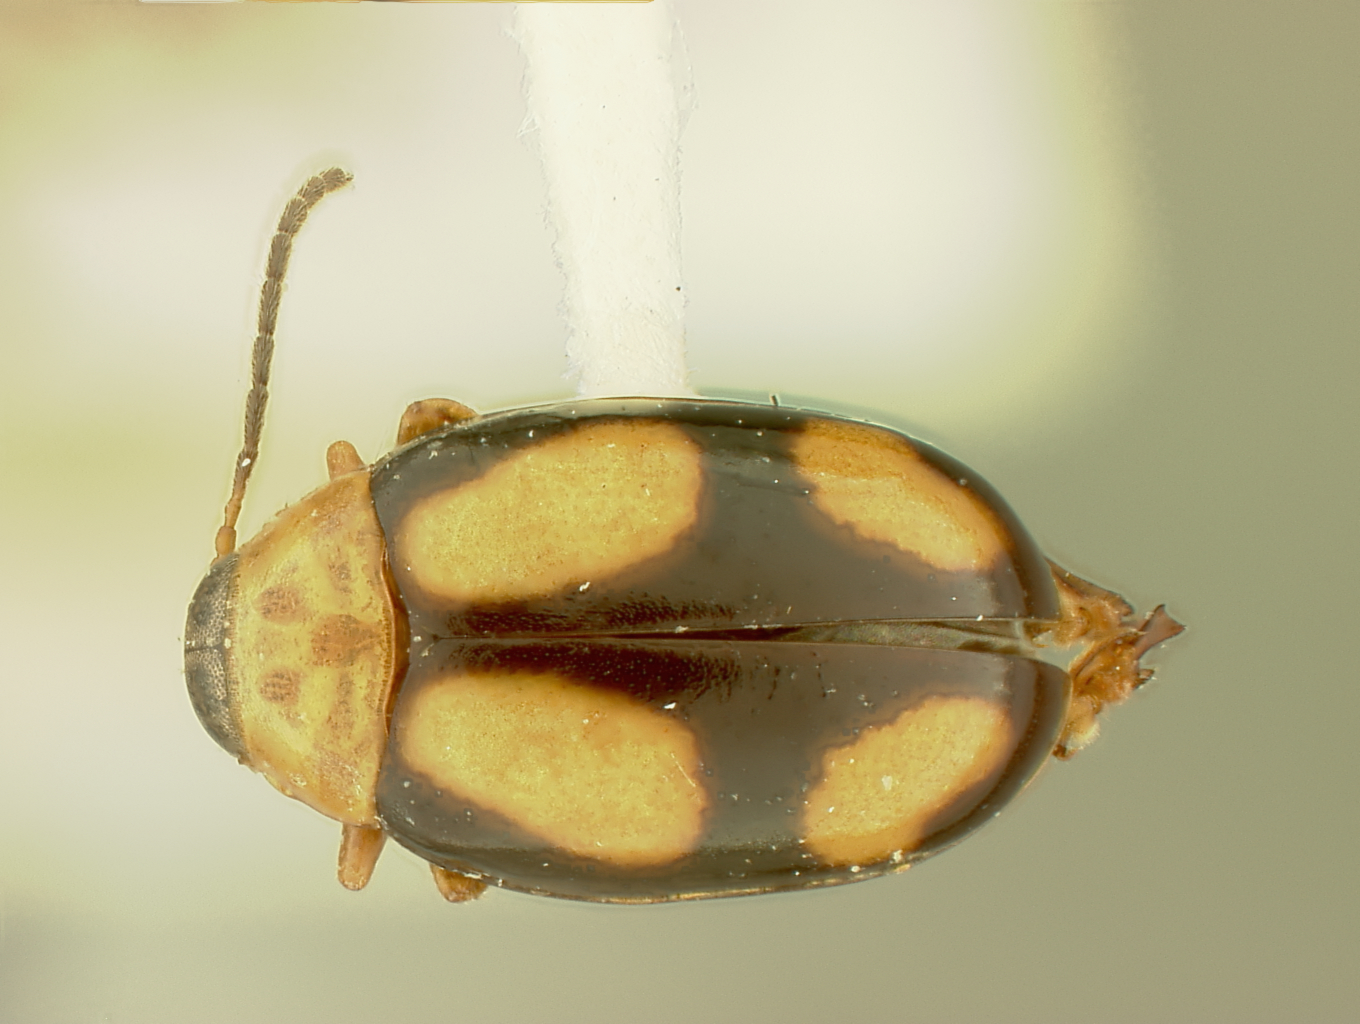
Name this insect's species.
Megistops costaricensis
